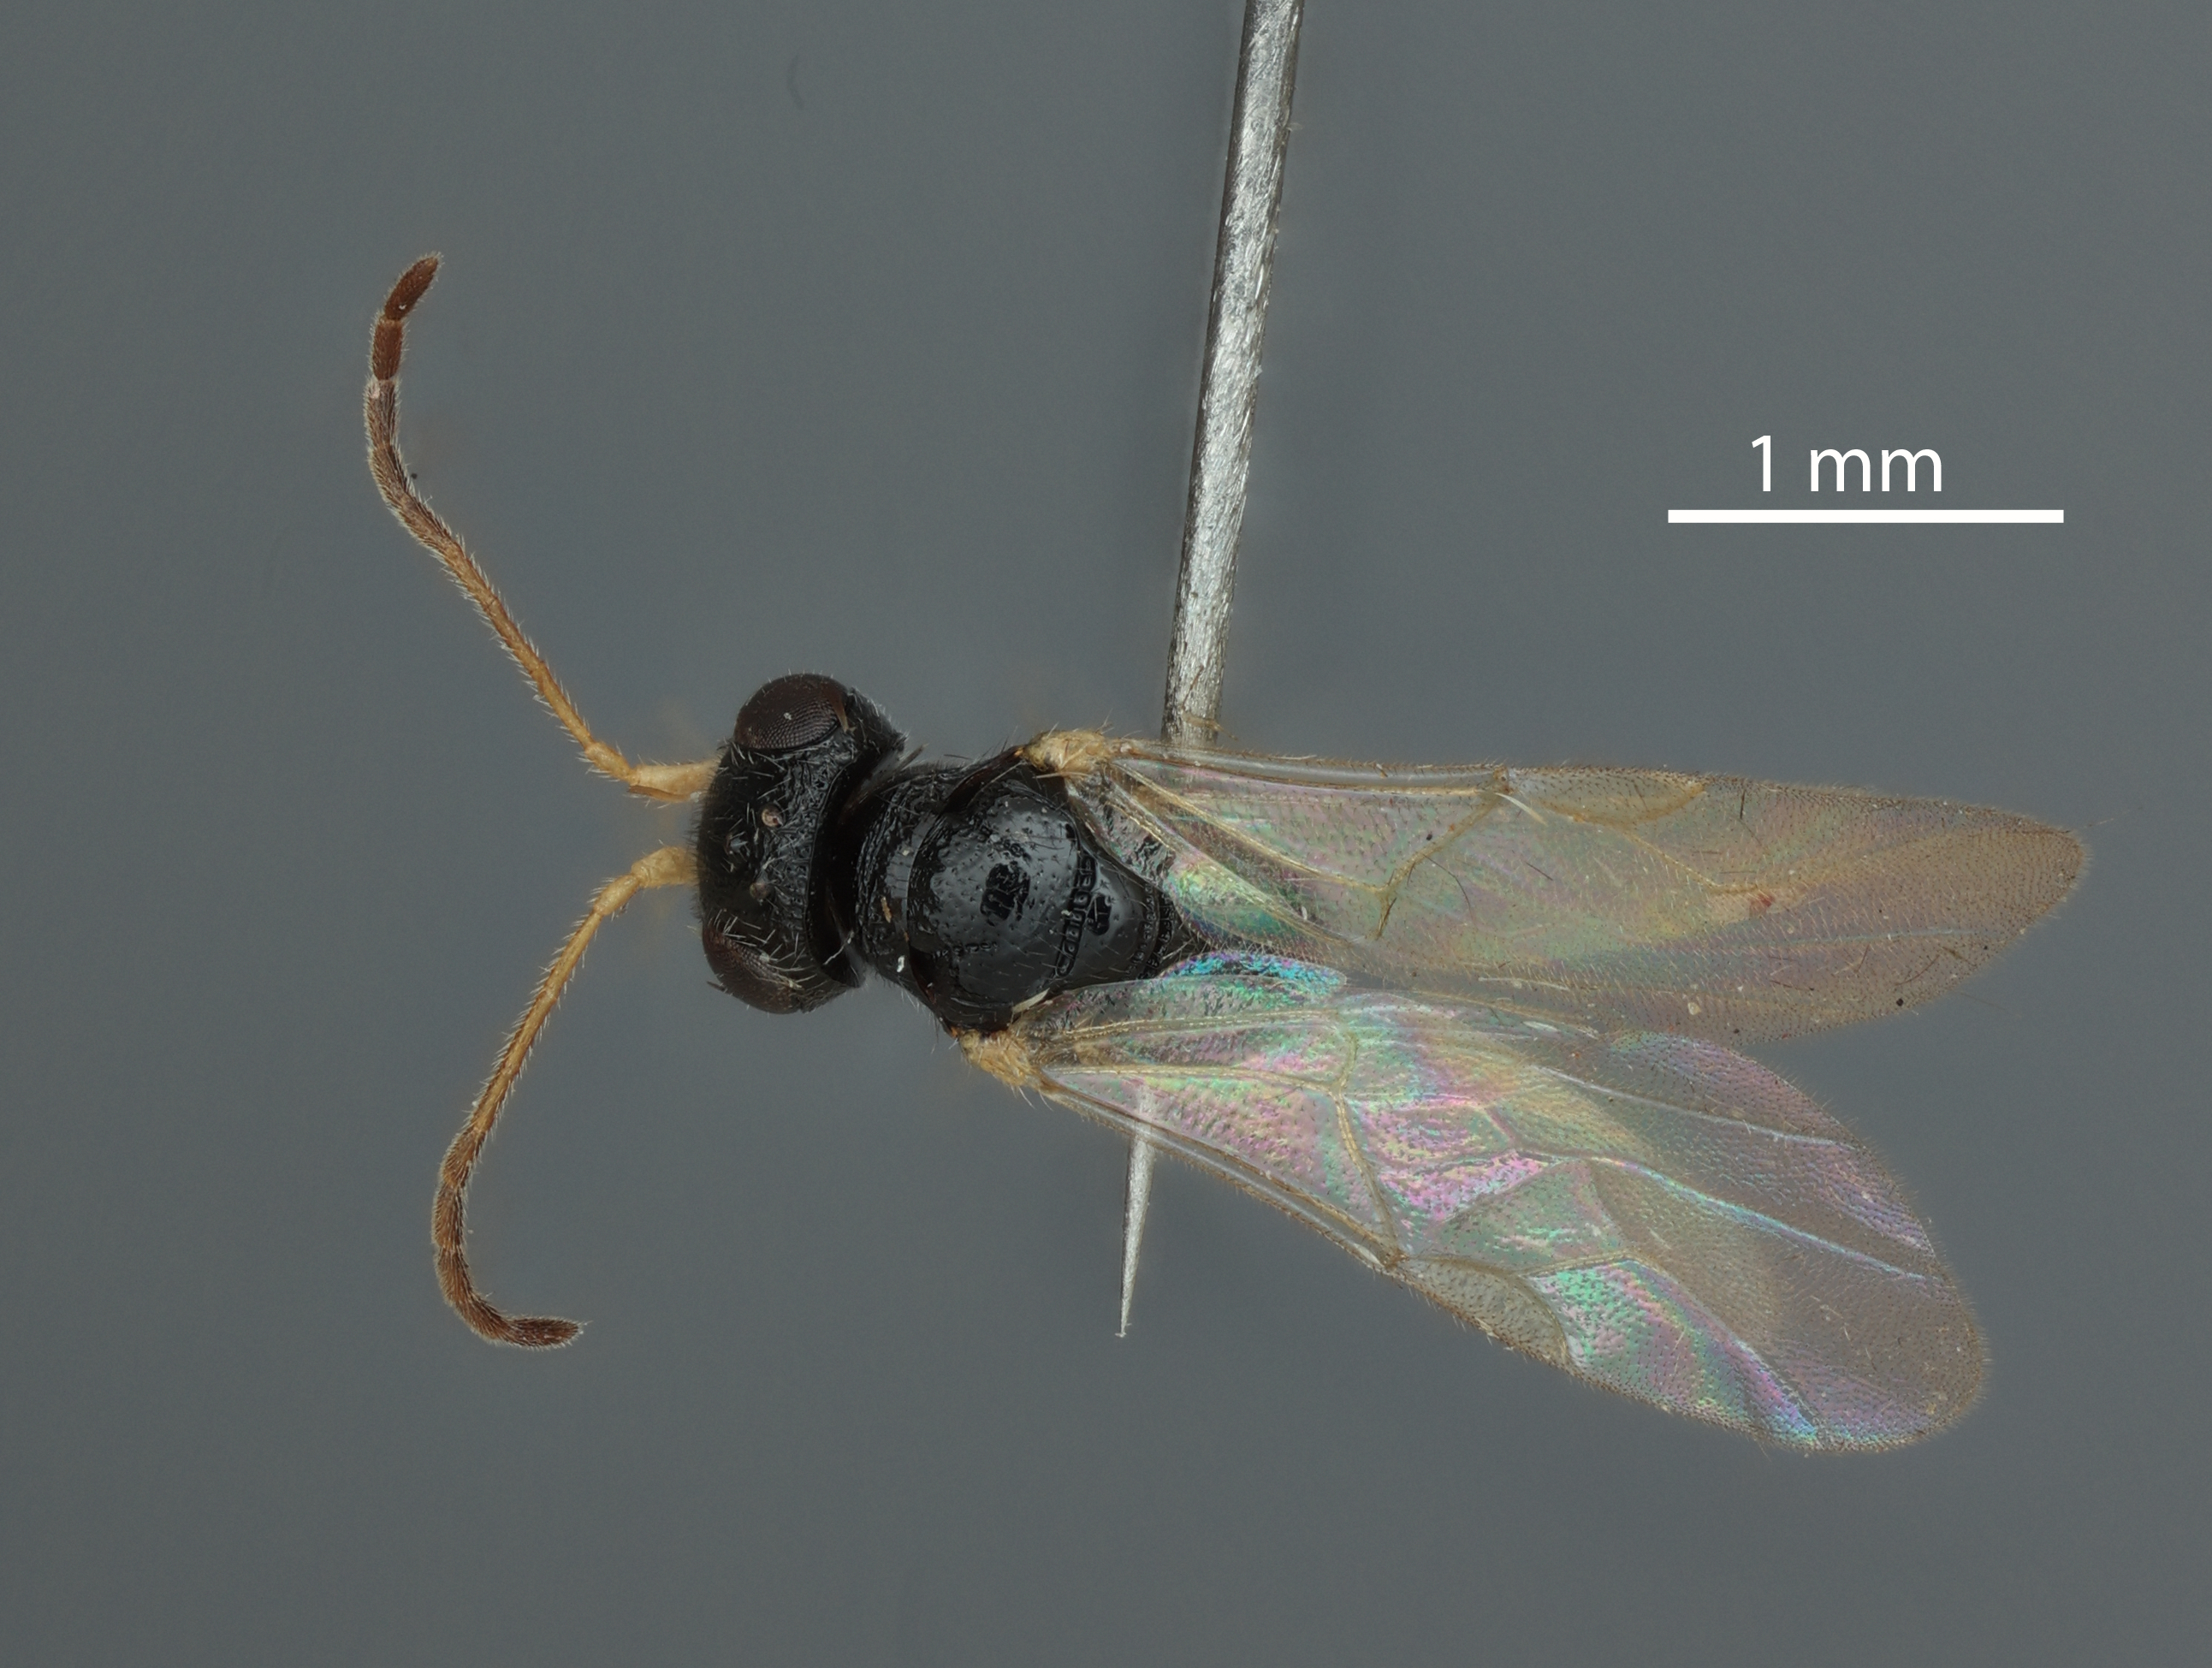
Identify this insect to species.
Anteon silvicolum
